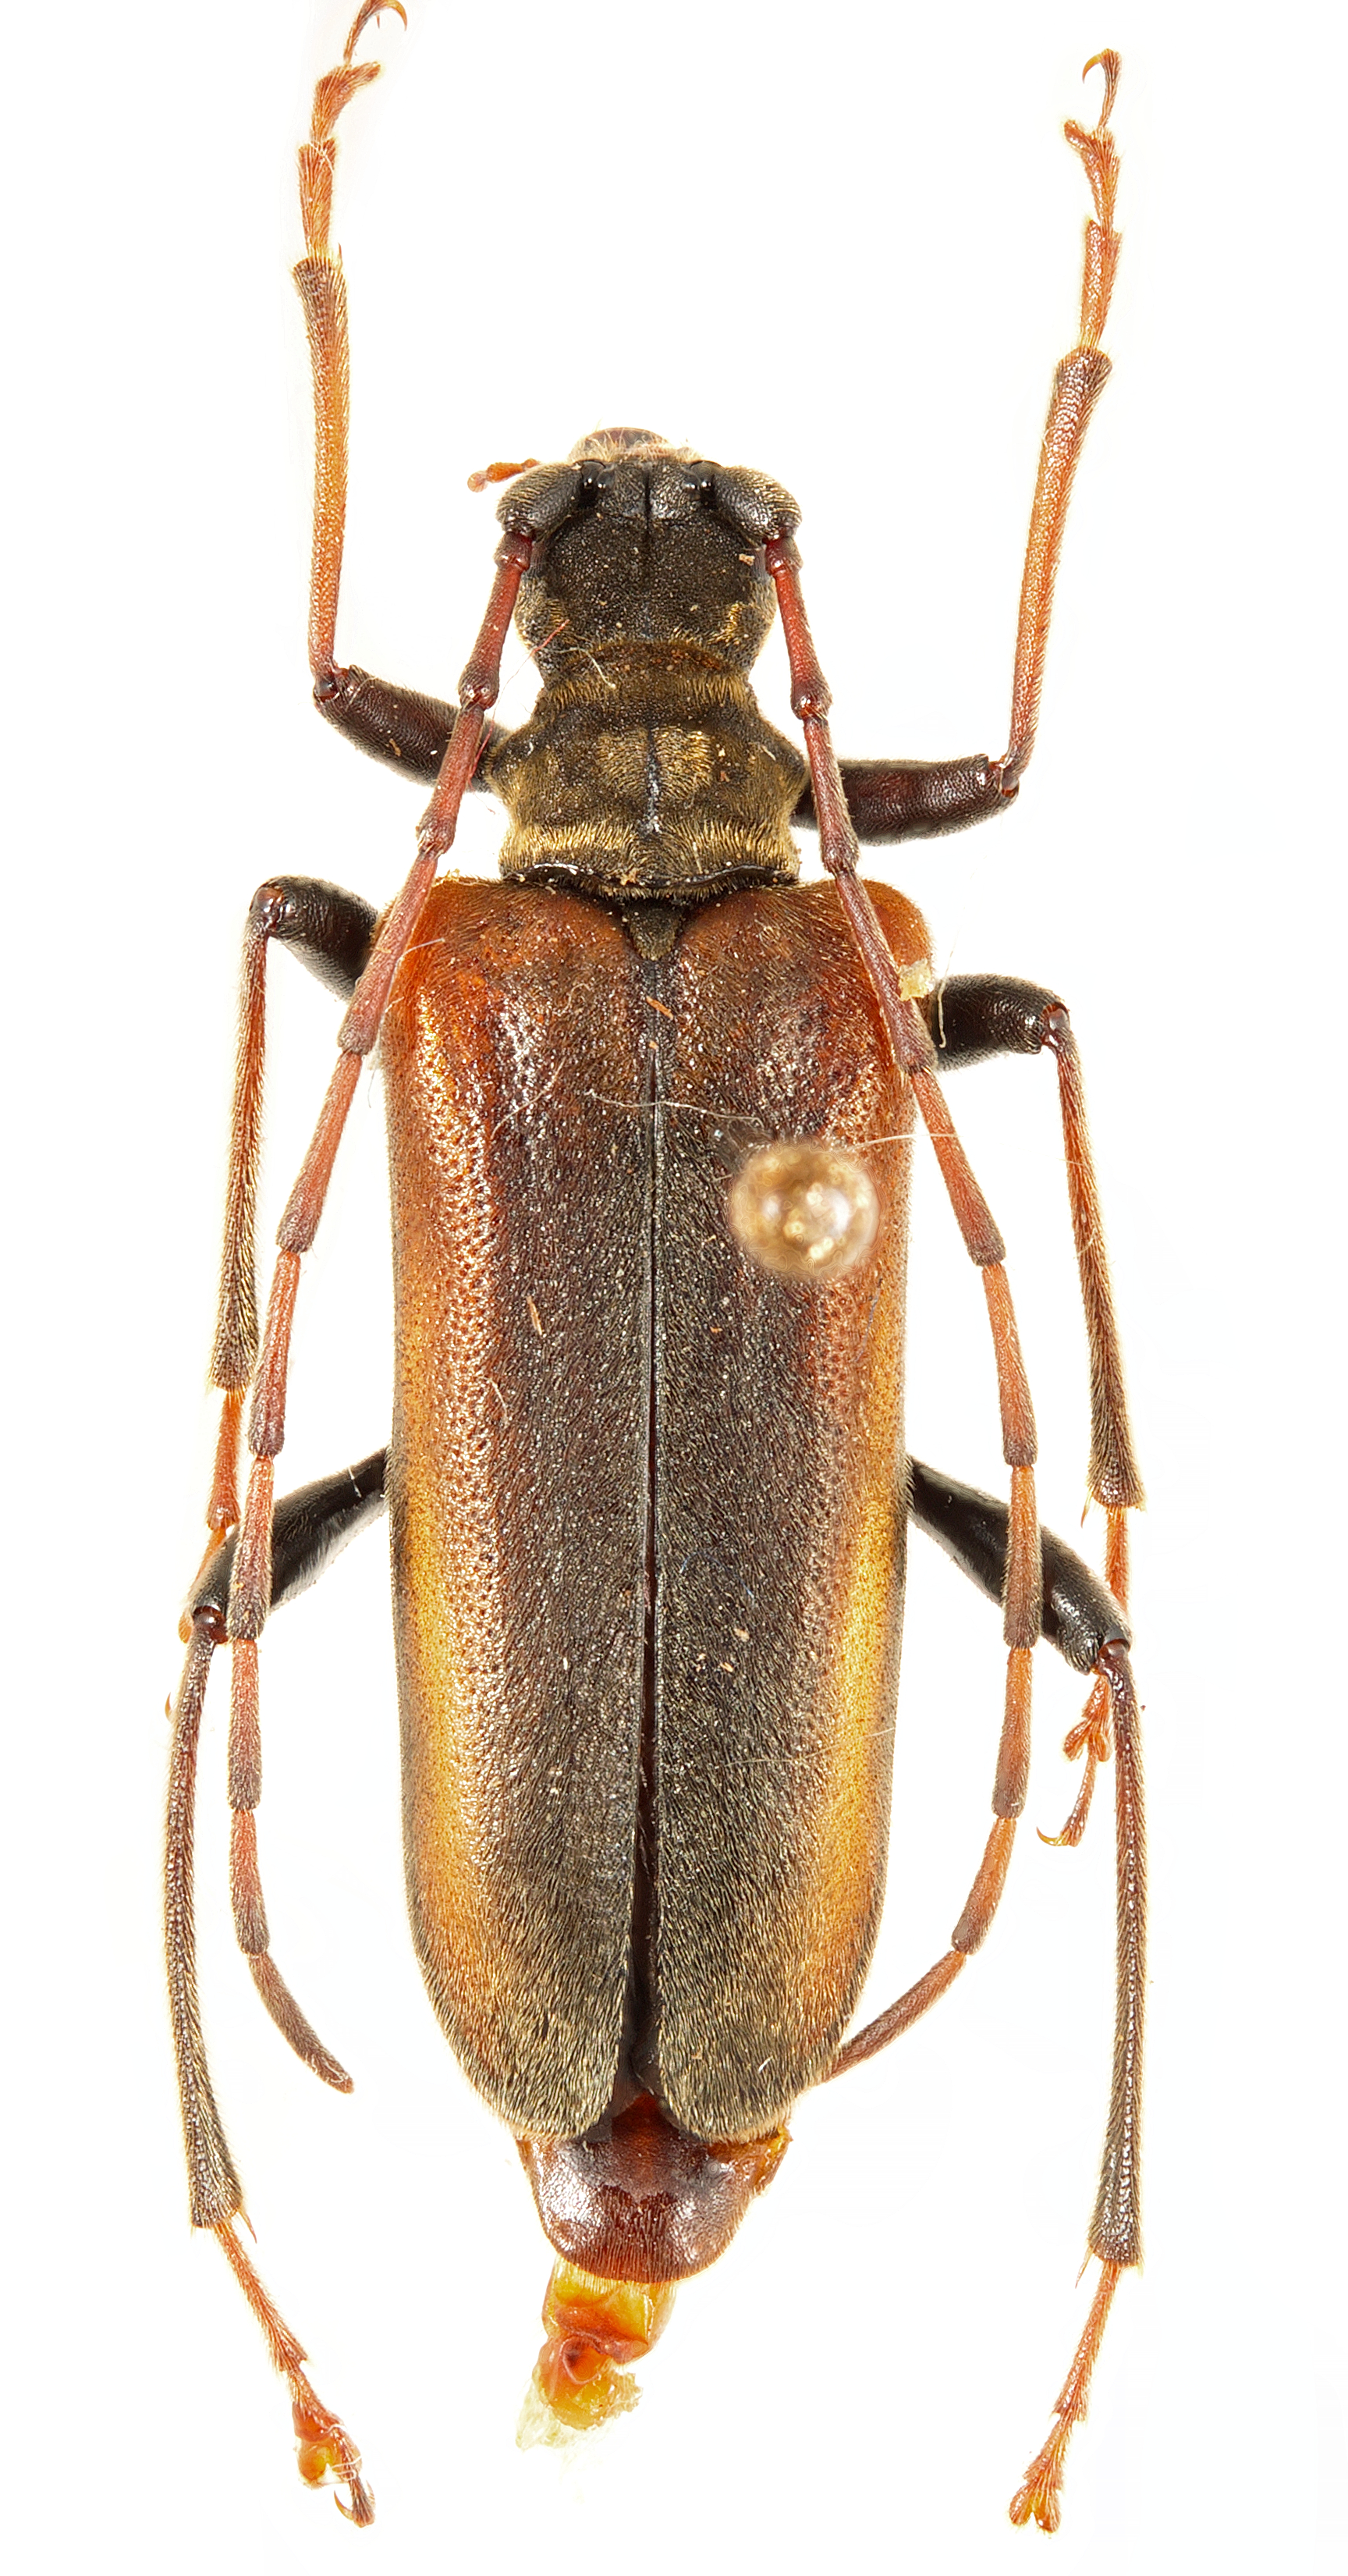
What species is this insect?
Toxotinus reinii
